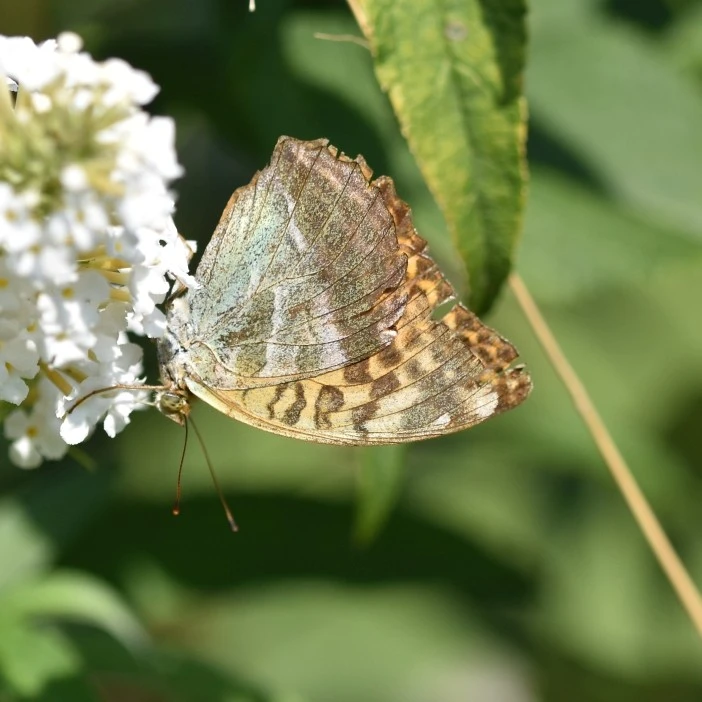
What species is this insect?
Argynnis paphia
